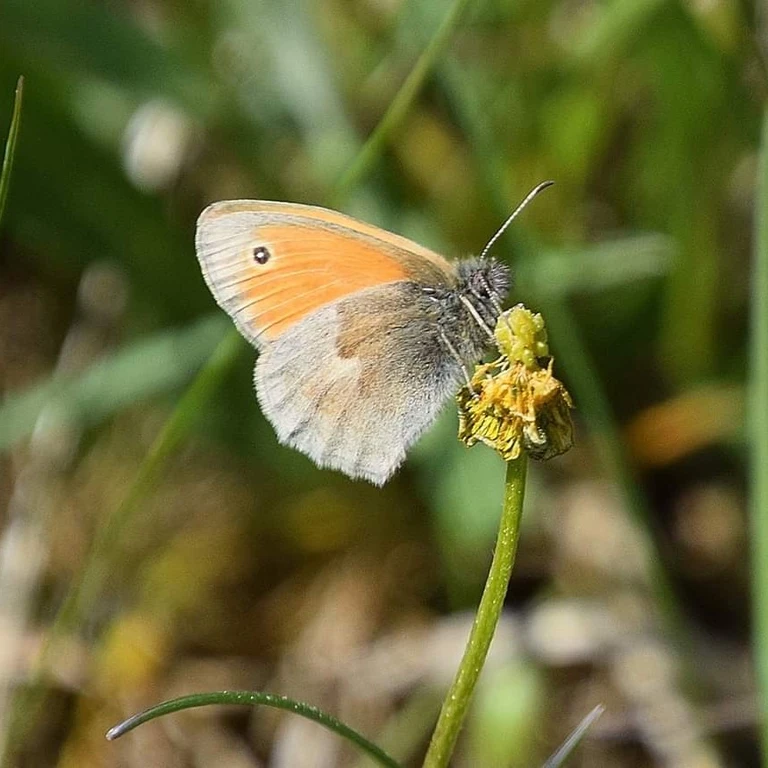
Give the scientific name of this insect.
Coenonympha pamphilus
